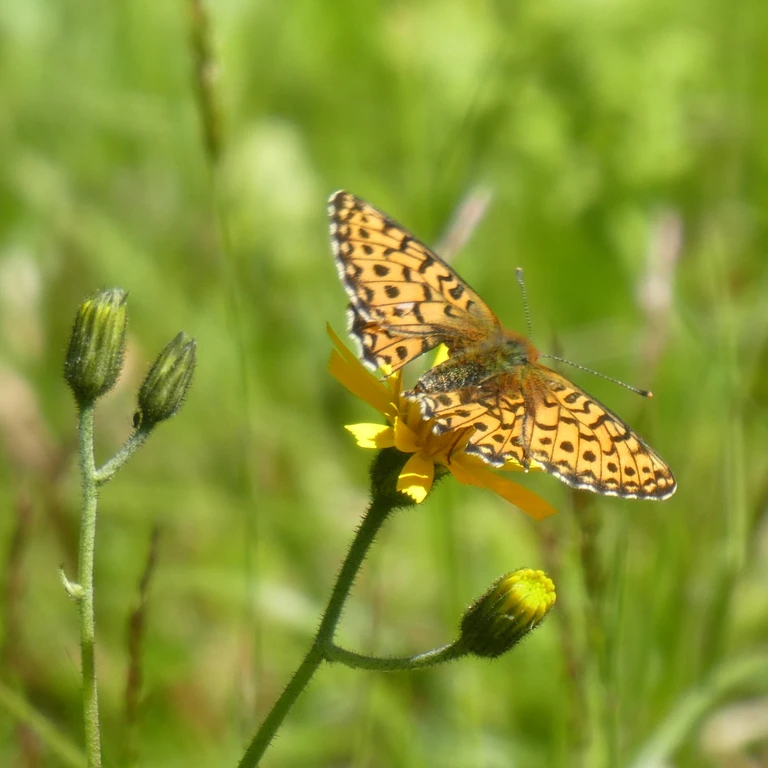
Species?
Boloria euphrosyne (also Clossiana euphrosyne)
